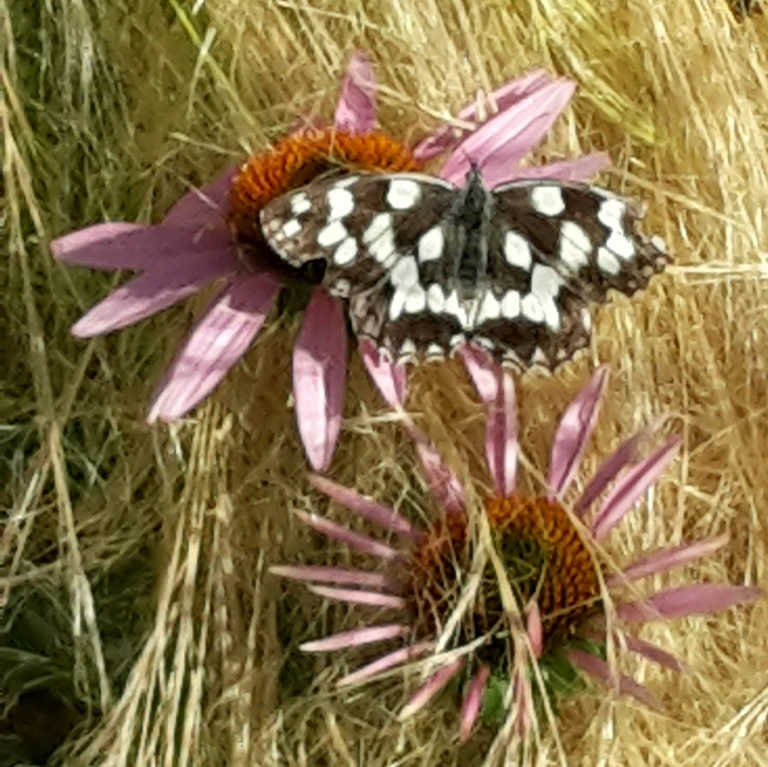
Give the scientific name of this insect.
Melanargia galathea
